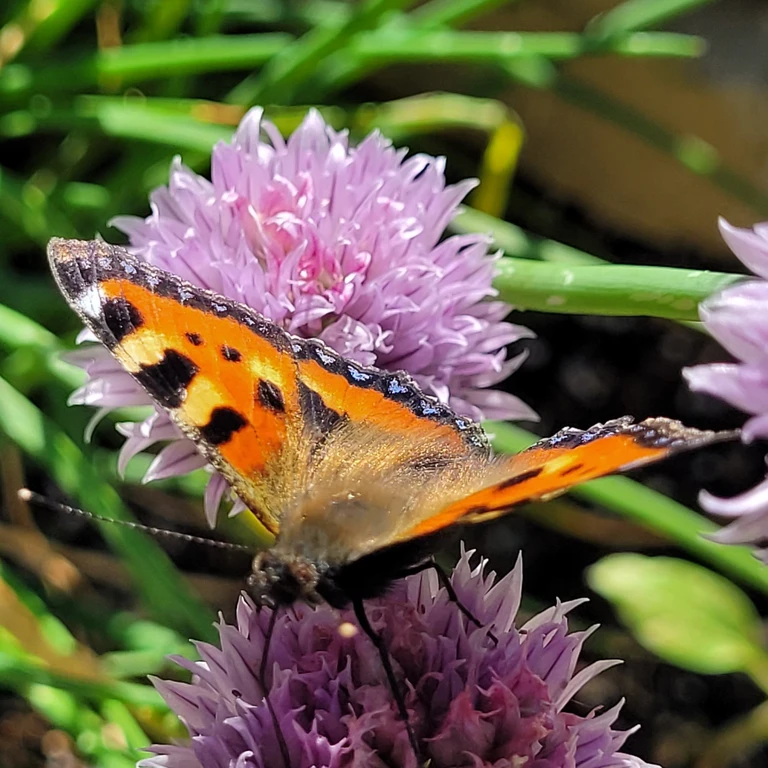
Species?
Aglais urticae
